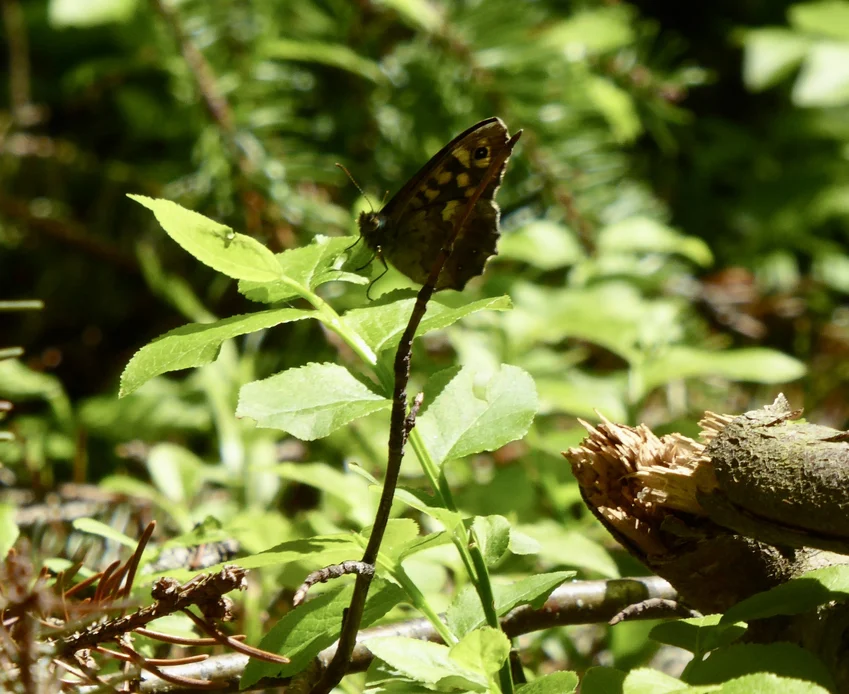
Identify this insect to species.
Pararge aegeria
